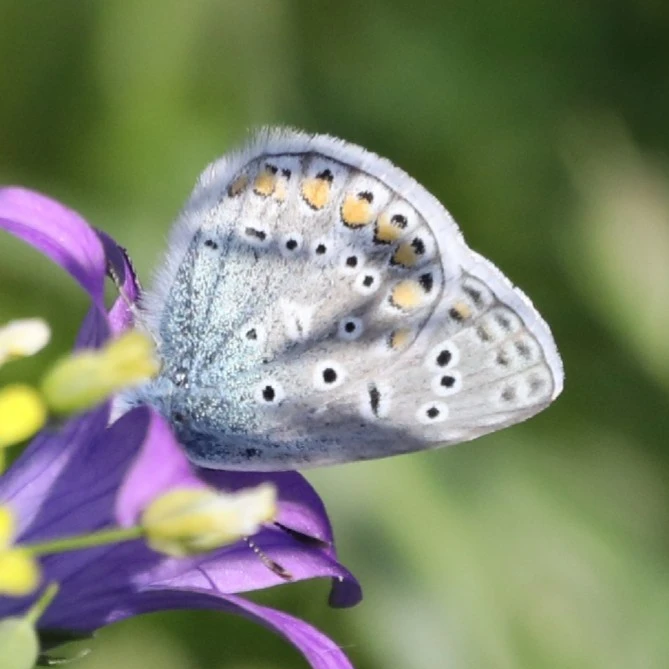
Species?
Polyommatus icarus
